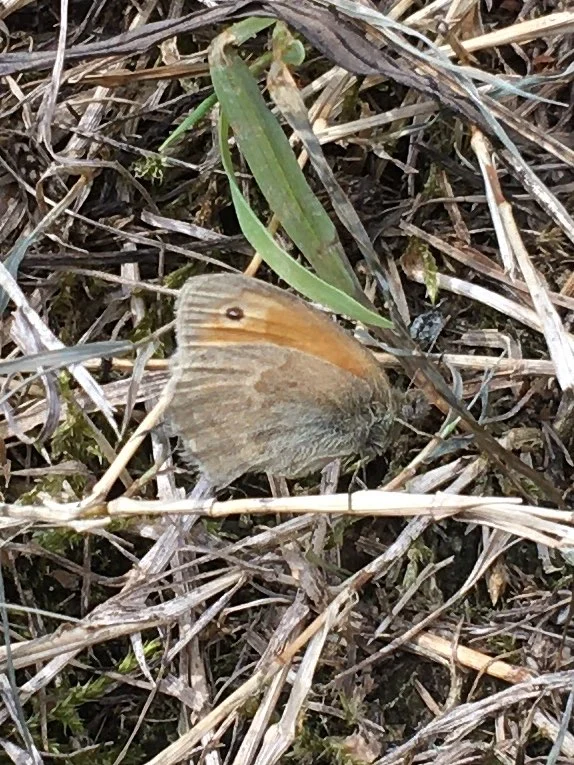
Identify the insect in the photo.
Coenonympha pamphilus
